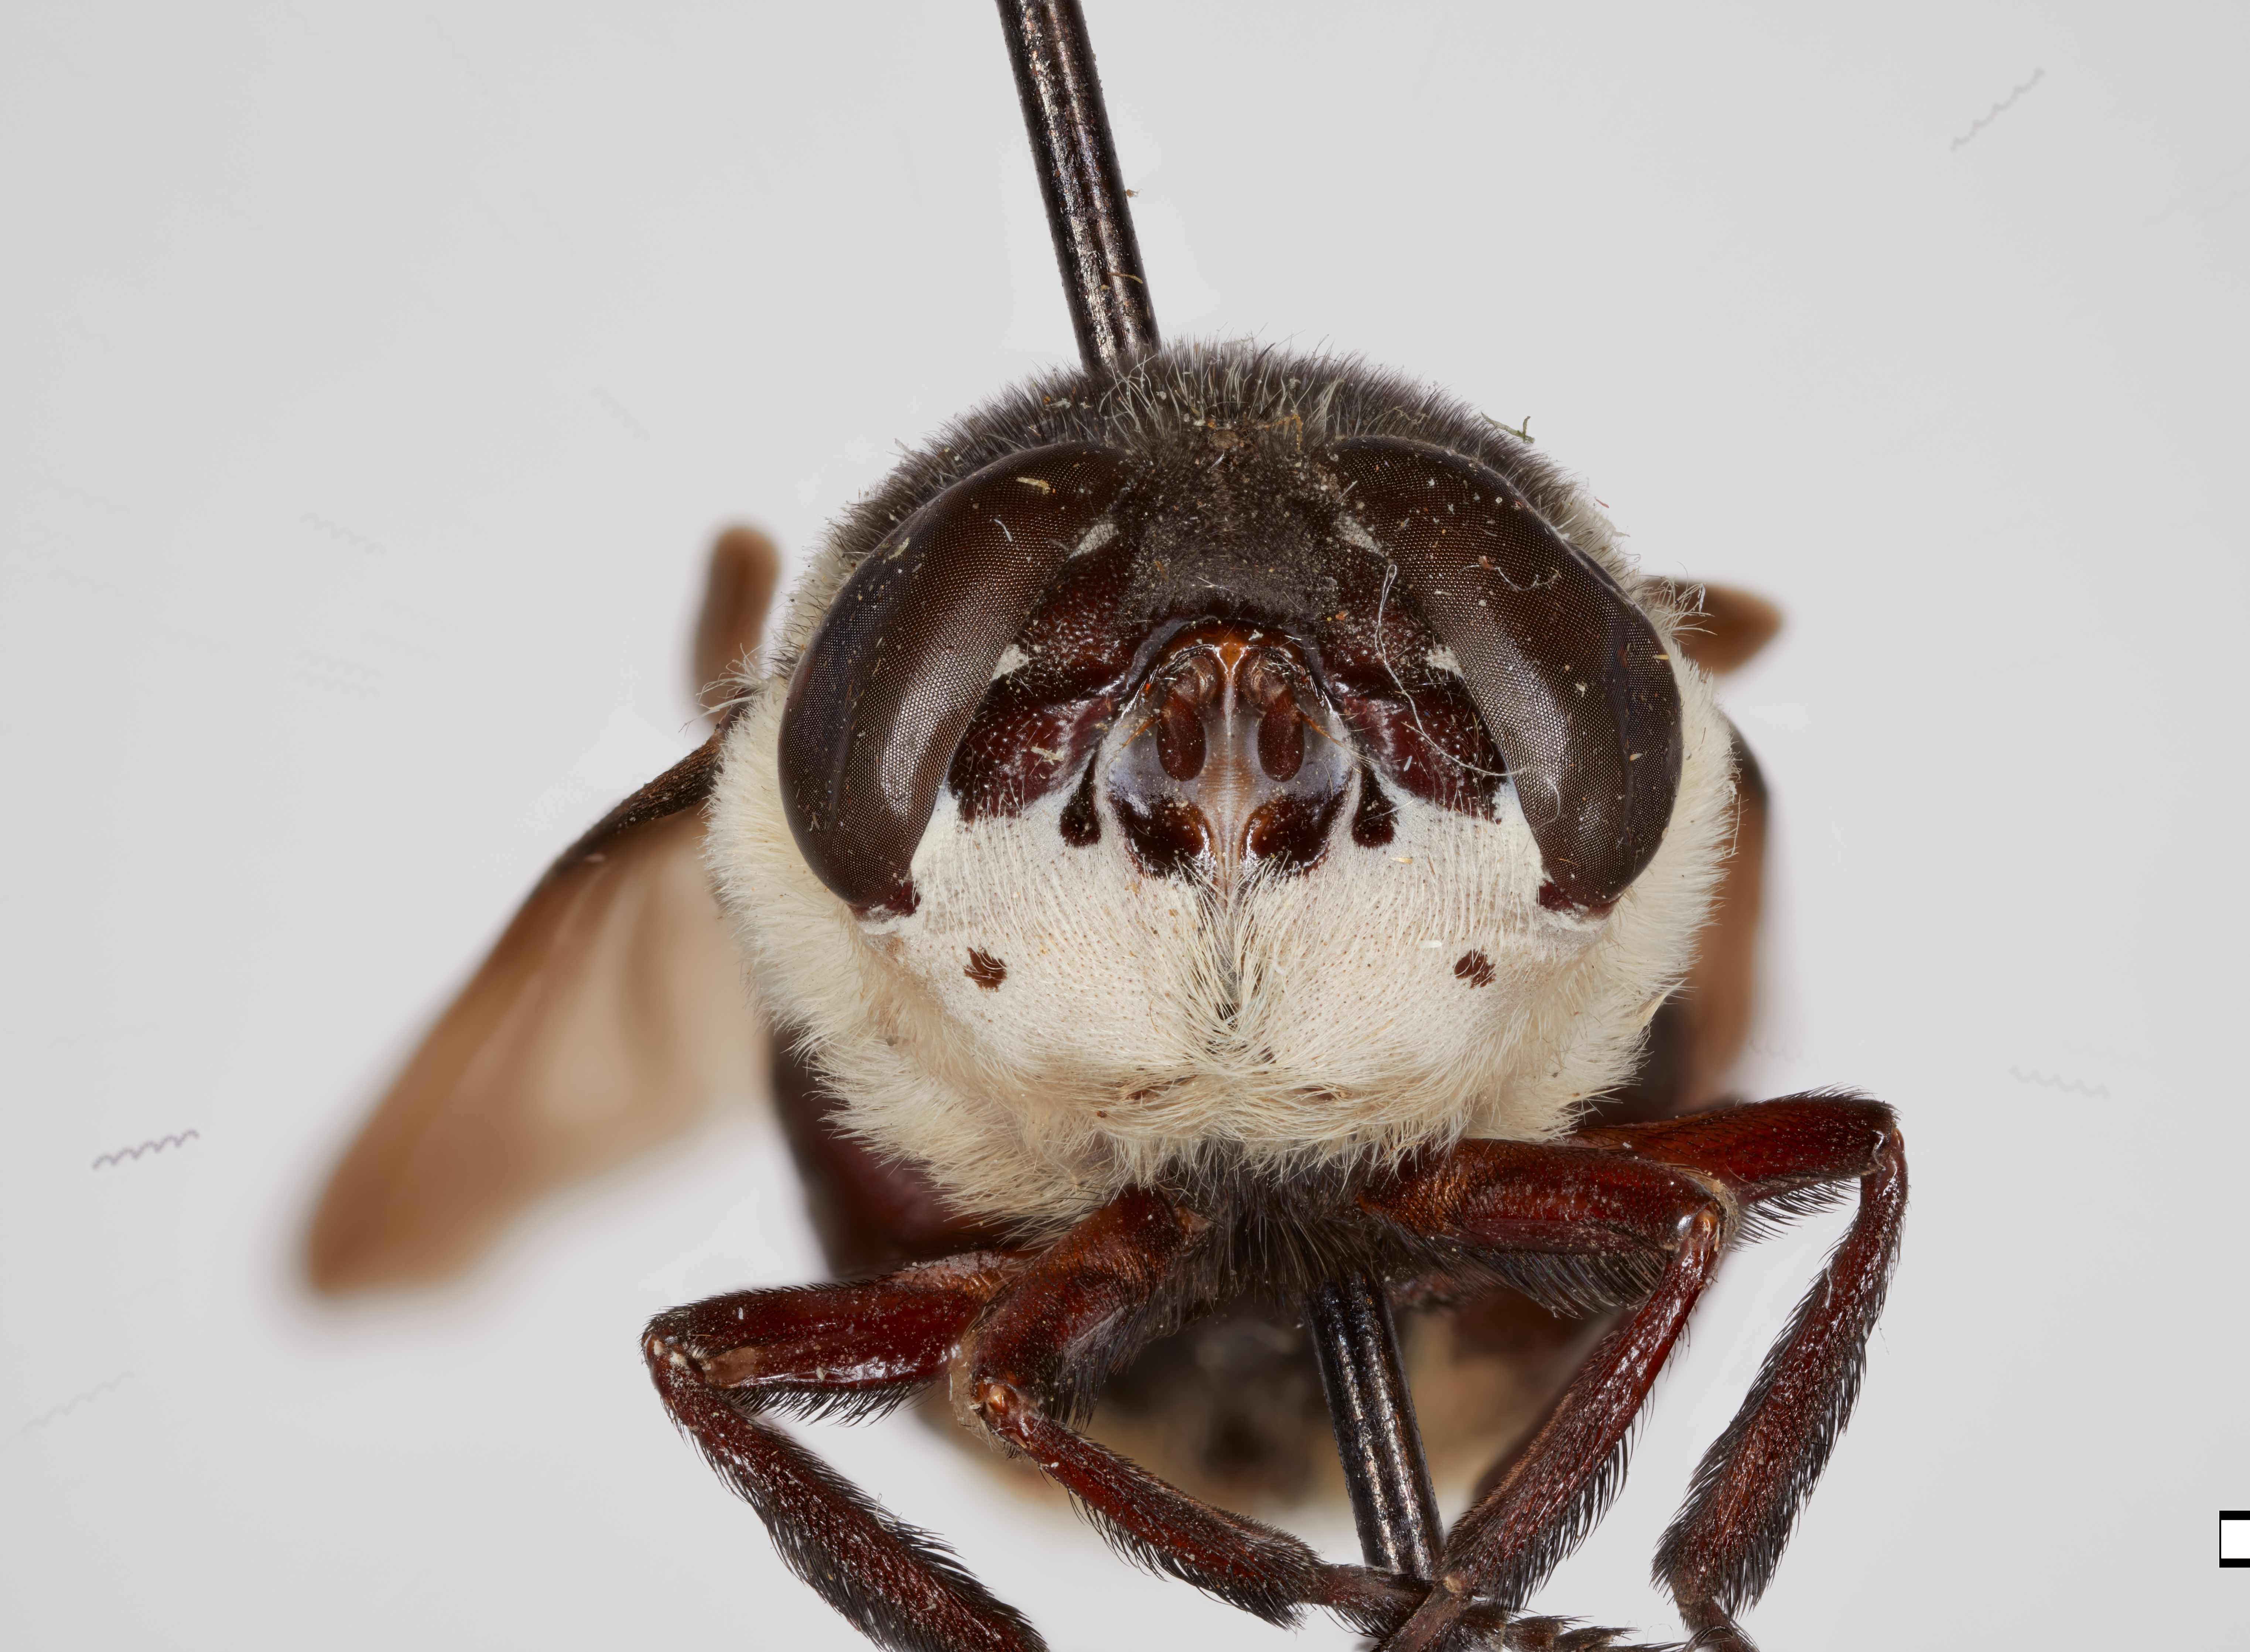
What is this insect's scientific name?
Cuterebra angustifrons
